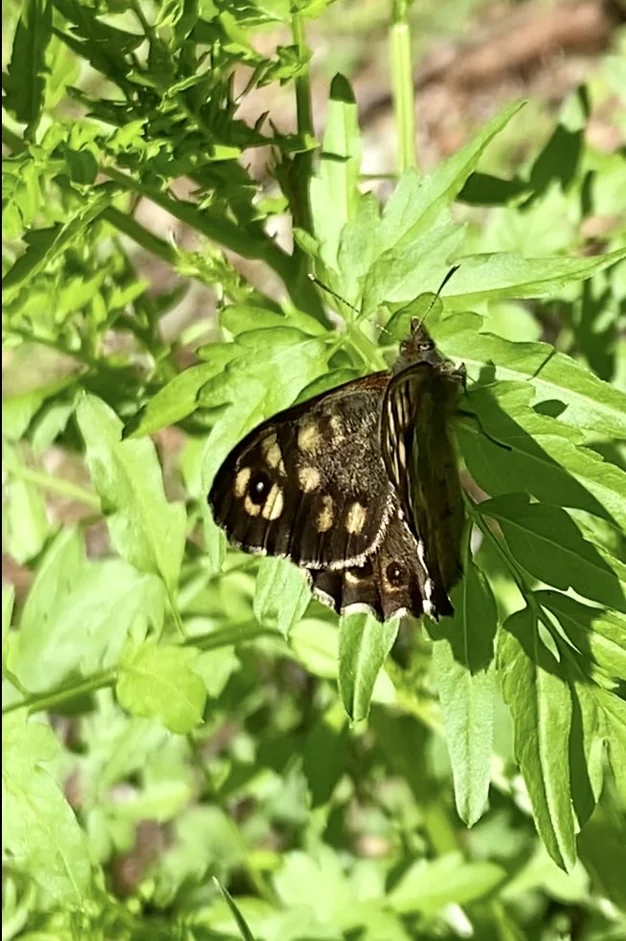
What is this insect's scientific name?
Pararge aegeria
